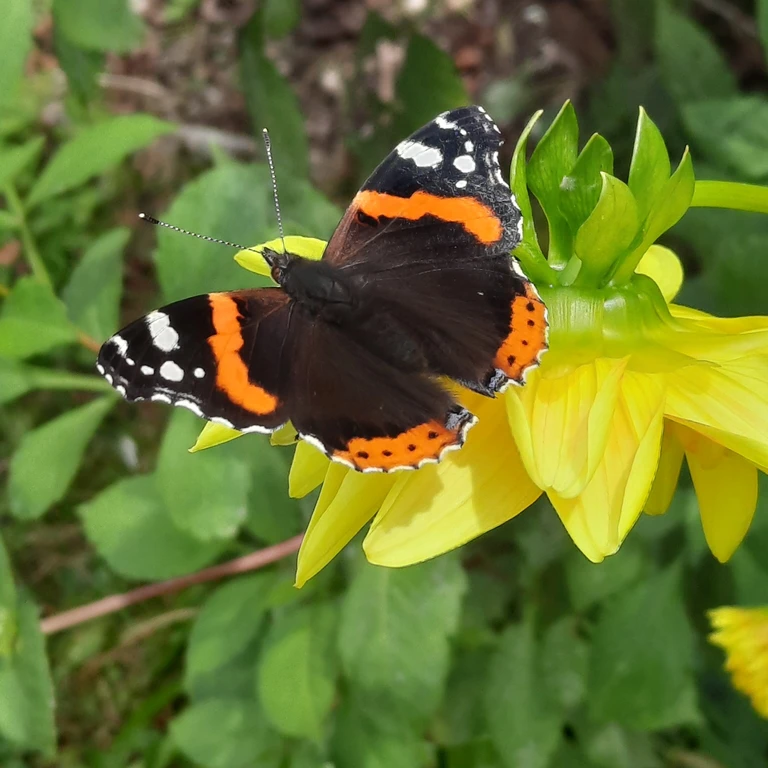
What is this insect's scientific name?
Vanessa atalanta
